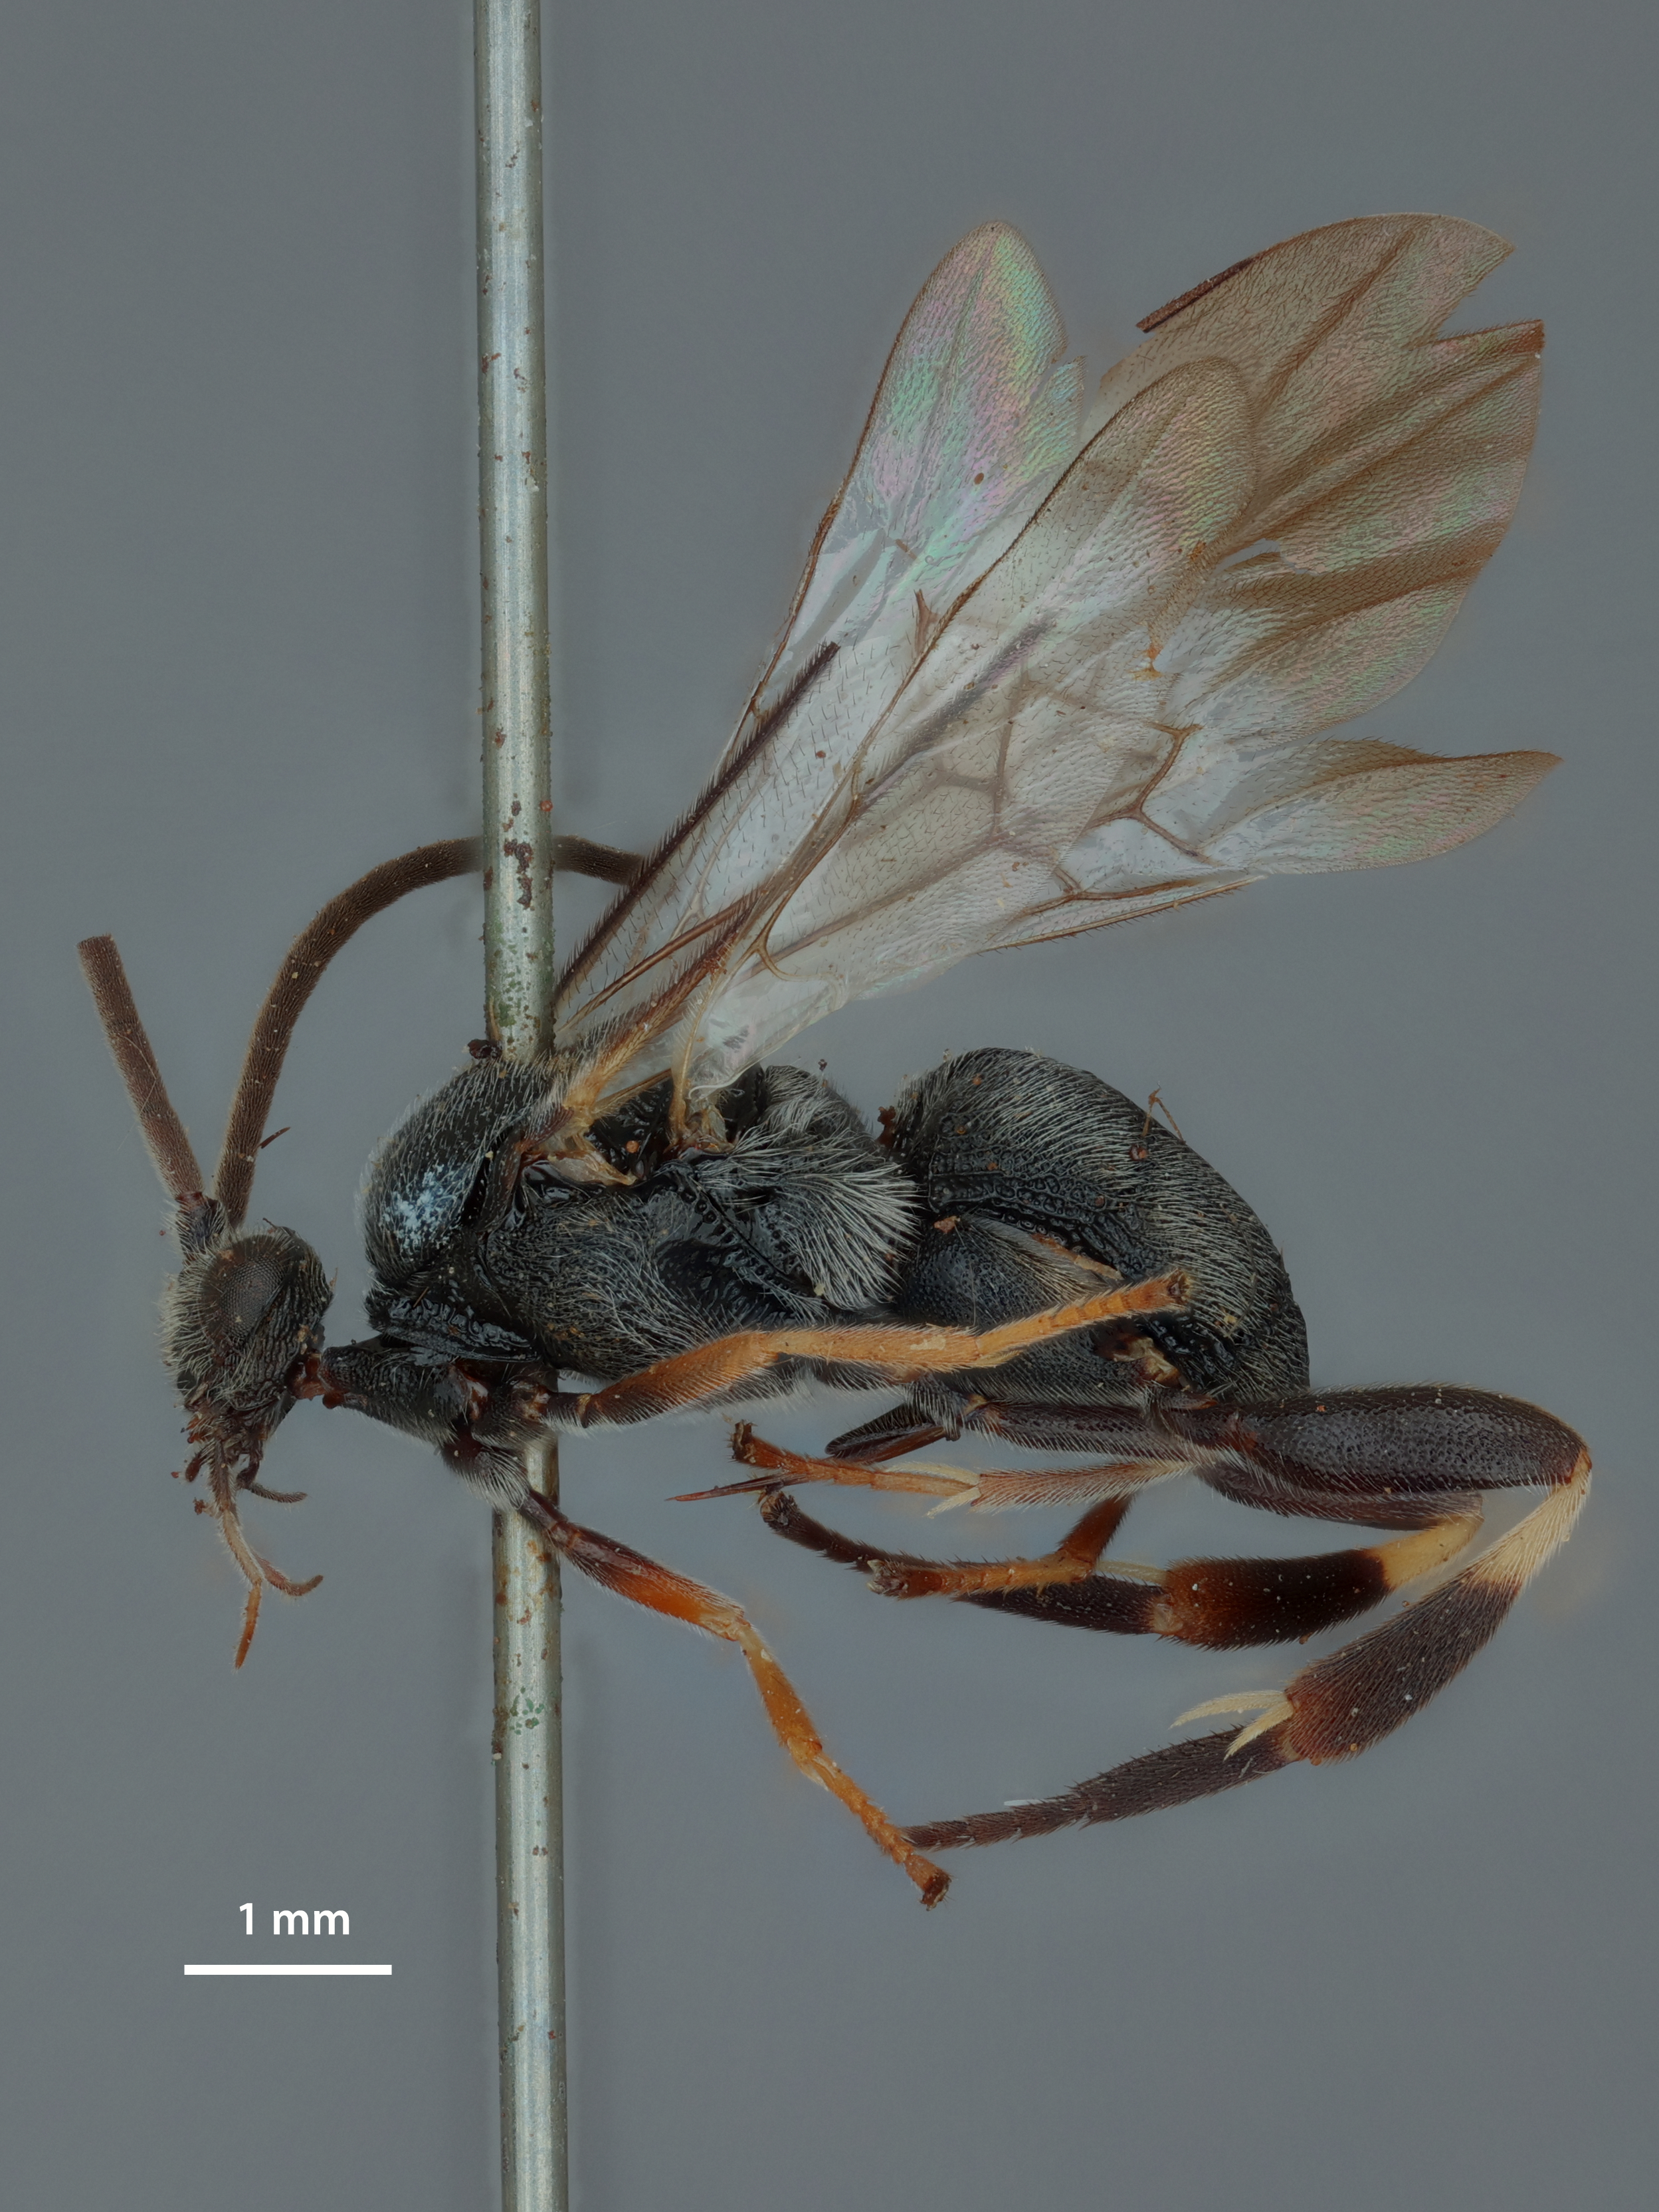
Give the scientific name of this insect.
Odontofornica tagalog
